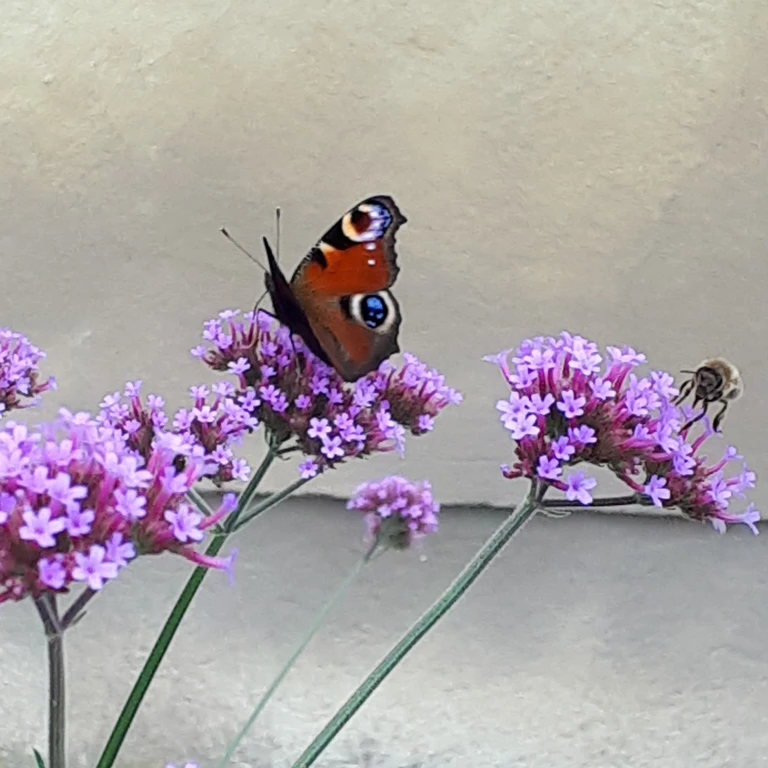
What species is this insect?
Aglais io
